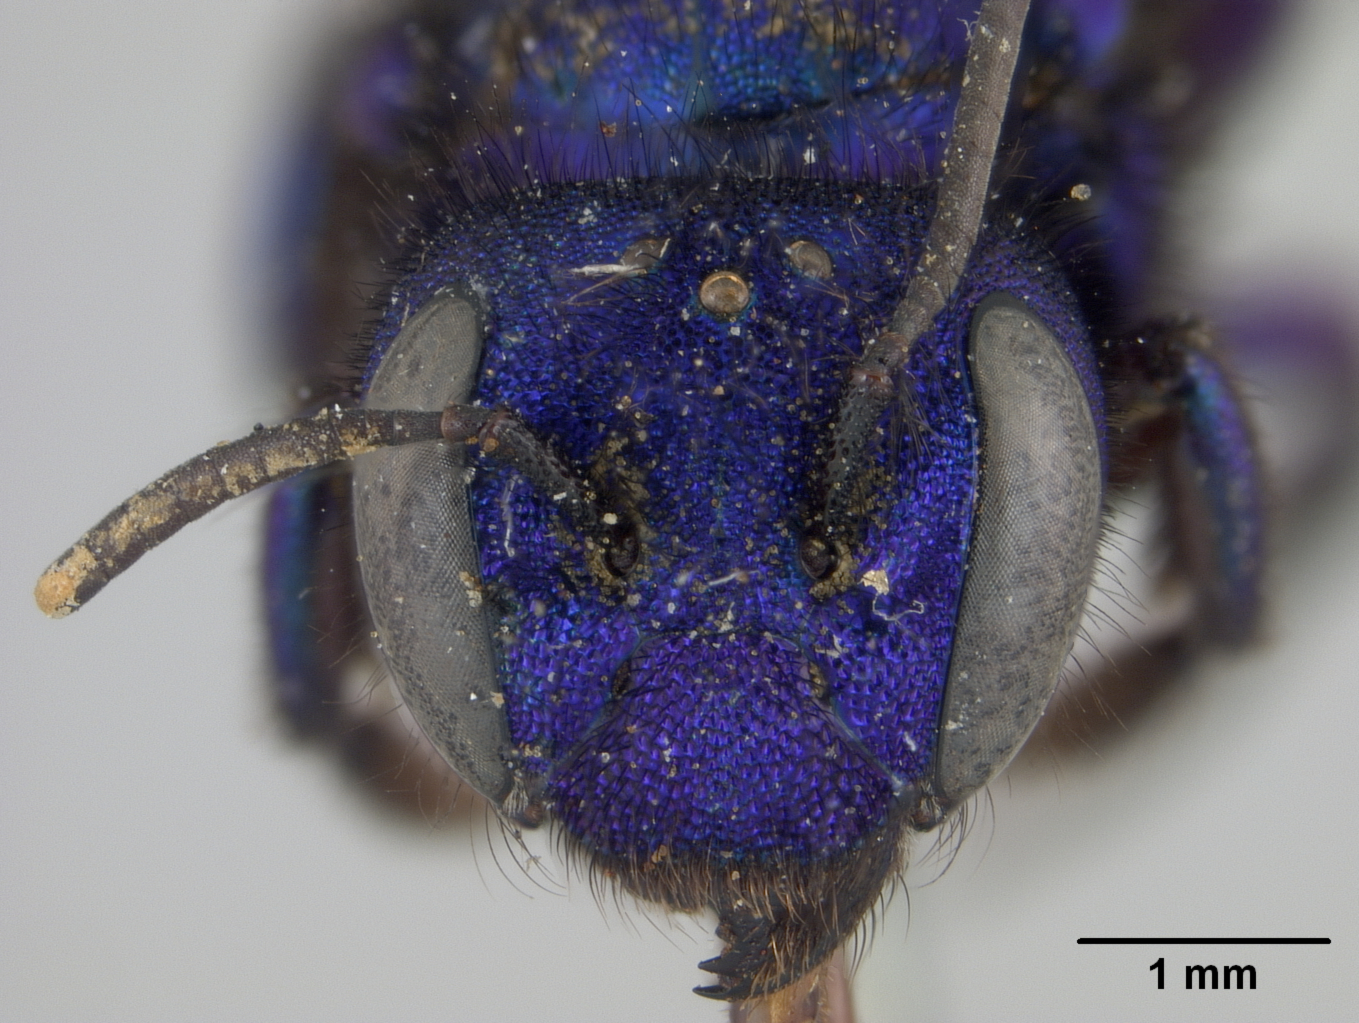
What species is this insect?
Osmia cobaltina
